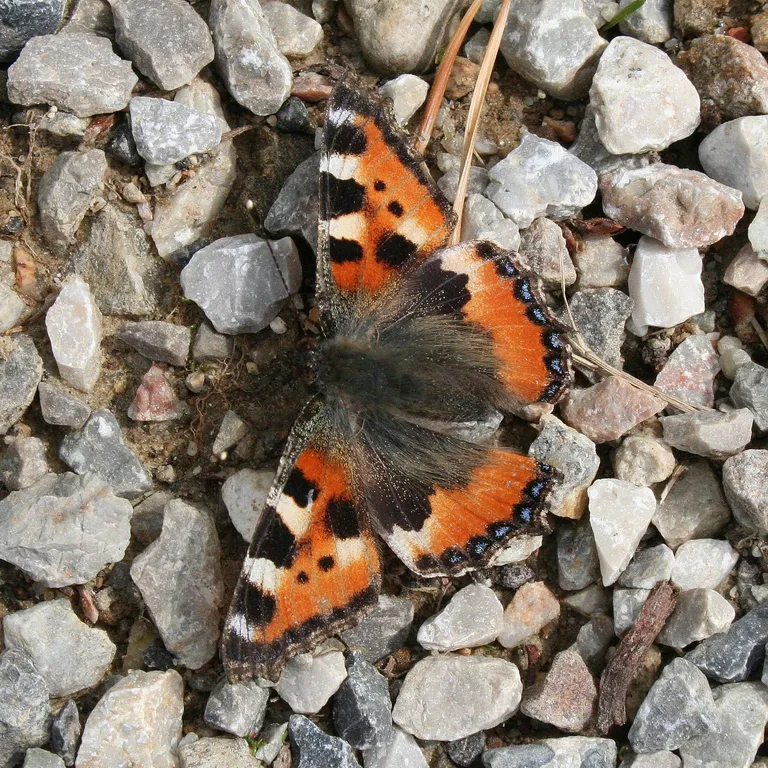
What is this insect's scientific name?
Aglais urticae
